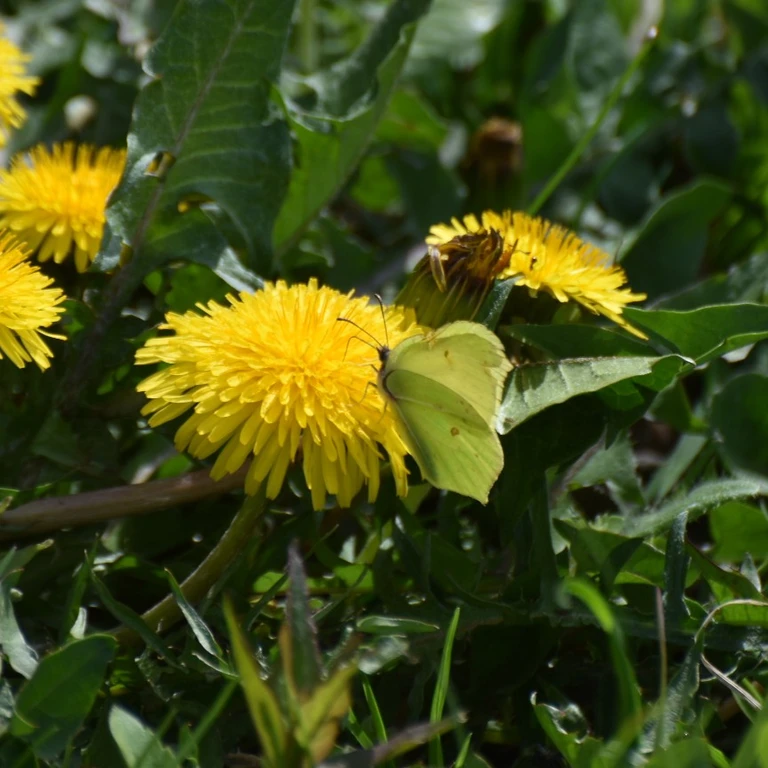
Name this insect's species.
Gonepteryx rhamni
